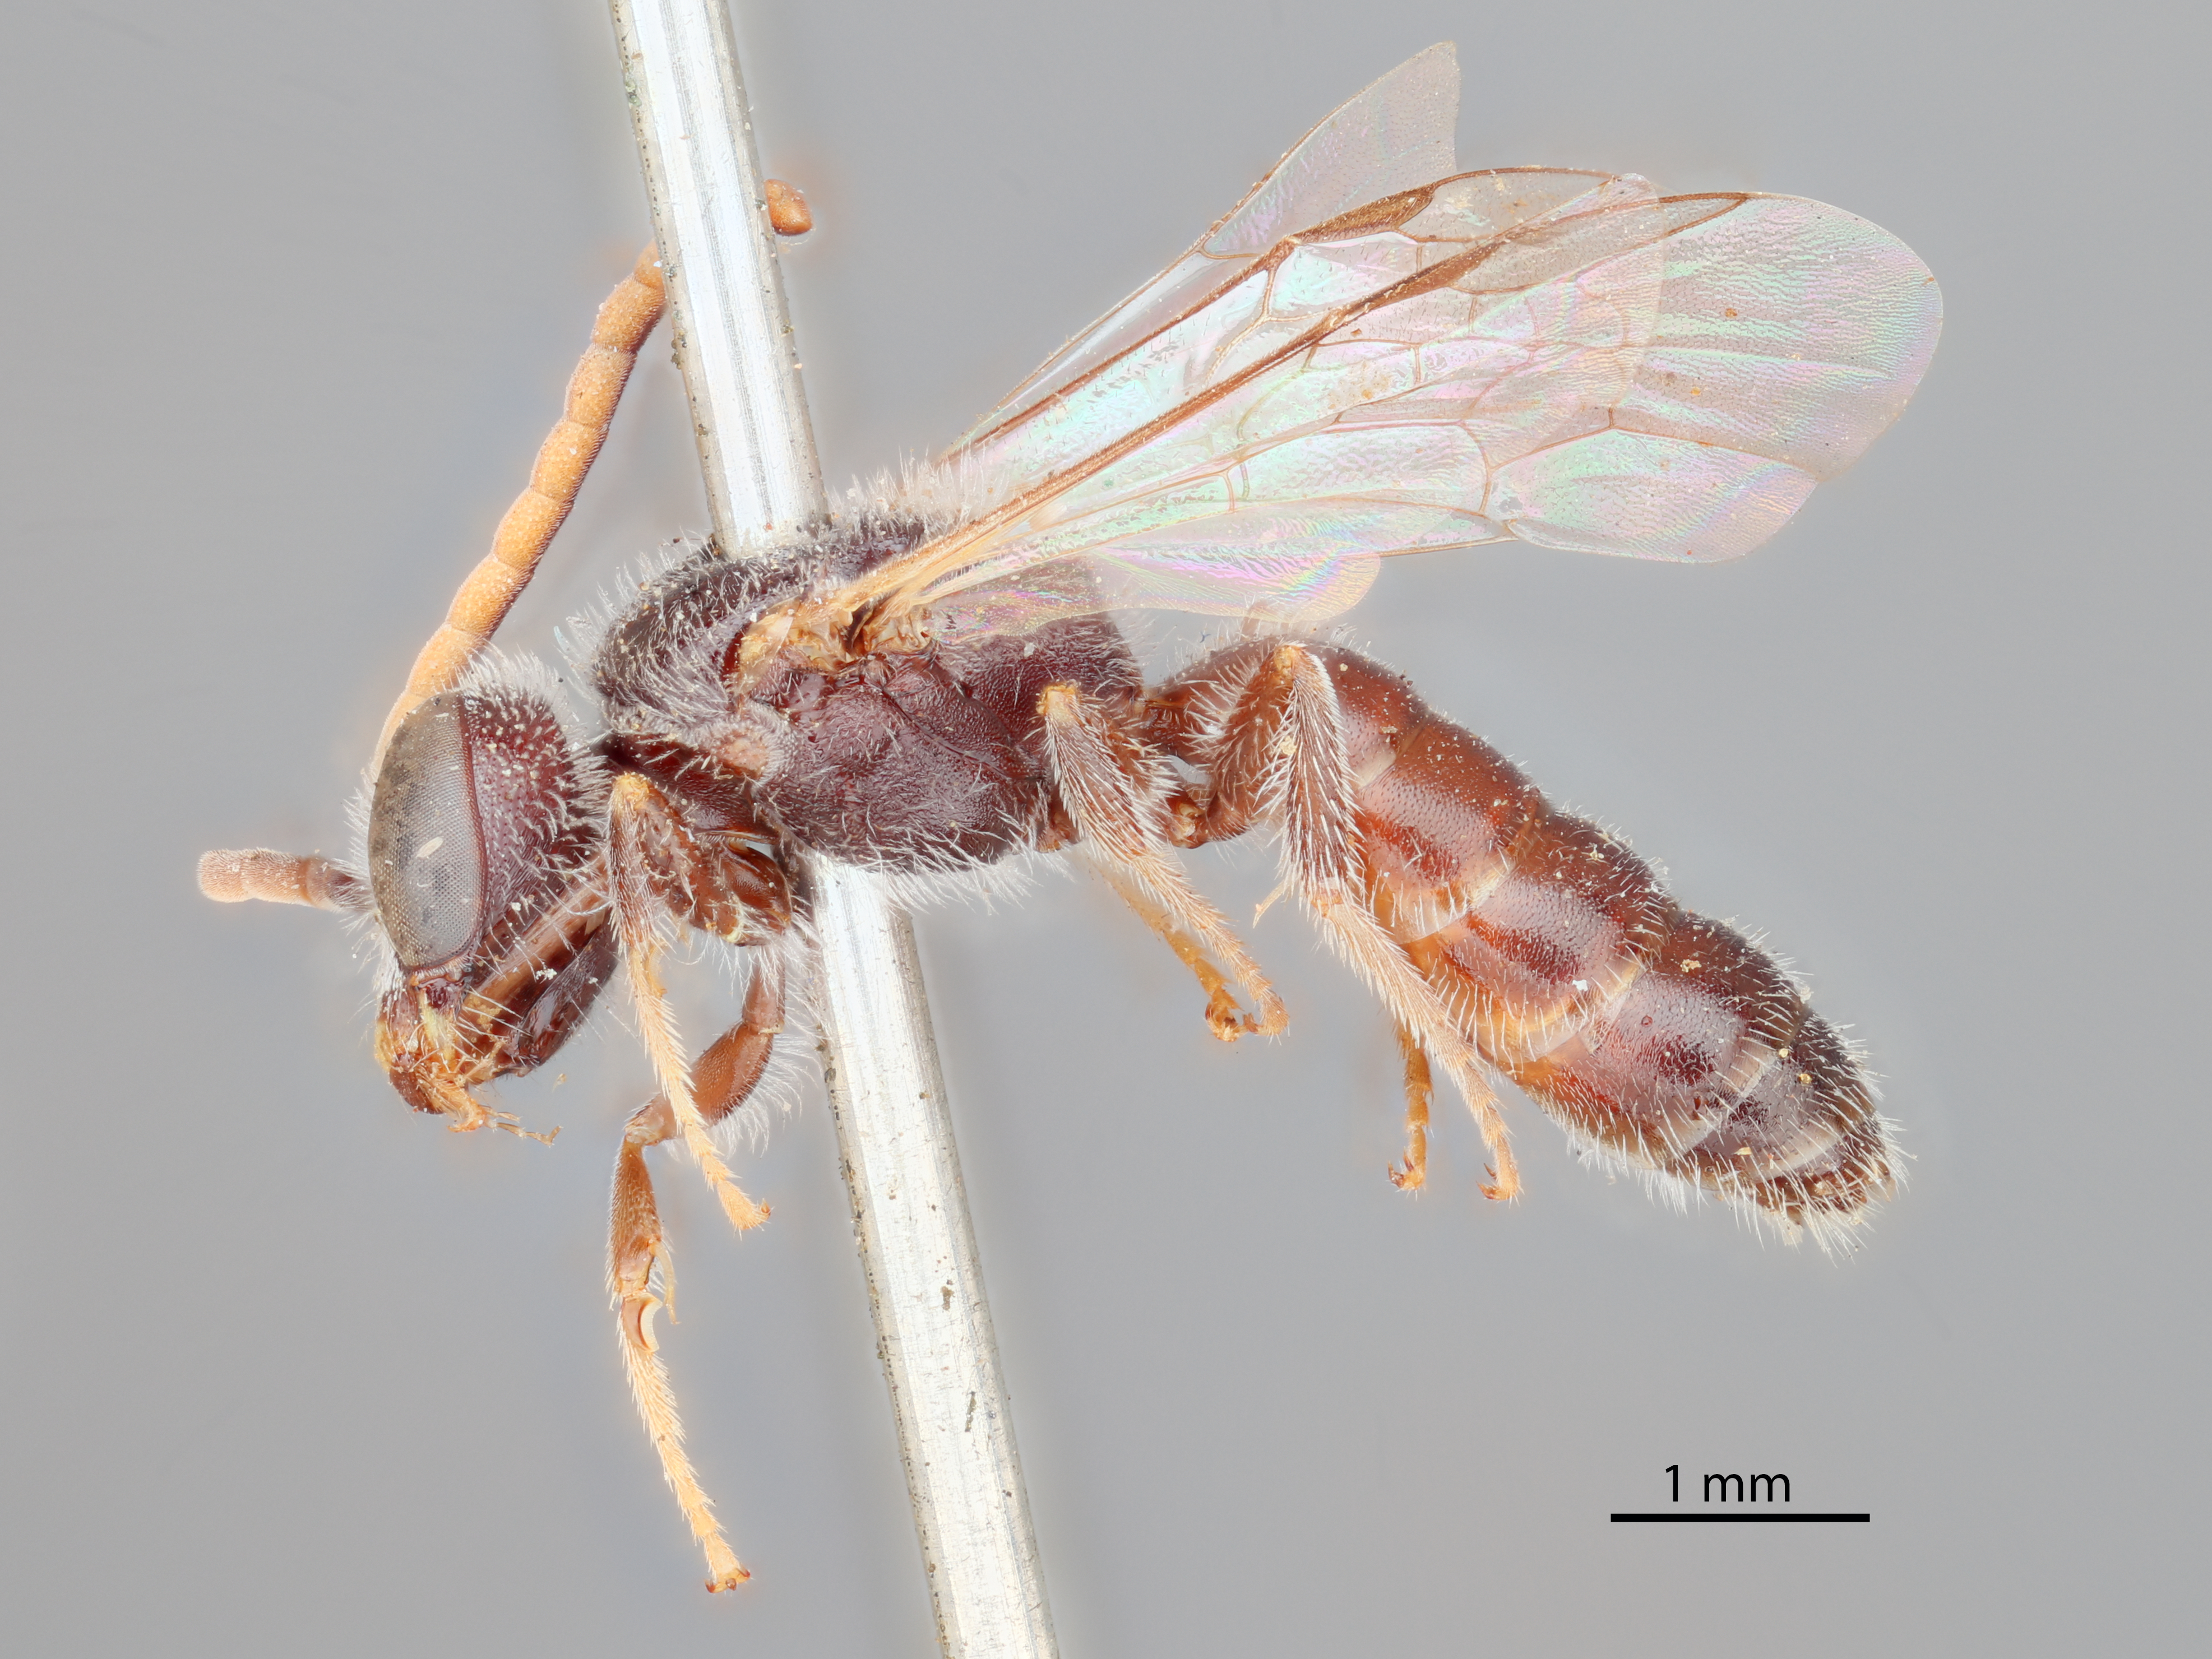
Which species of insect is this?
Halictus ruficornis
